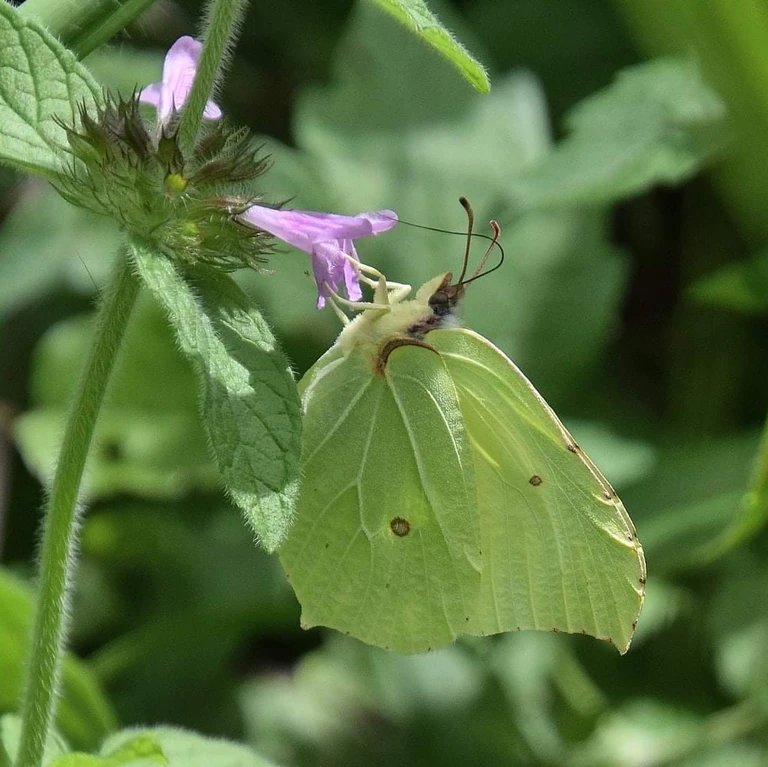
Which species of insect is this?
Gonepteryx rhamni
